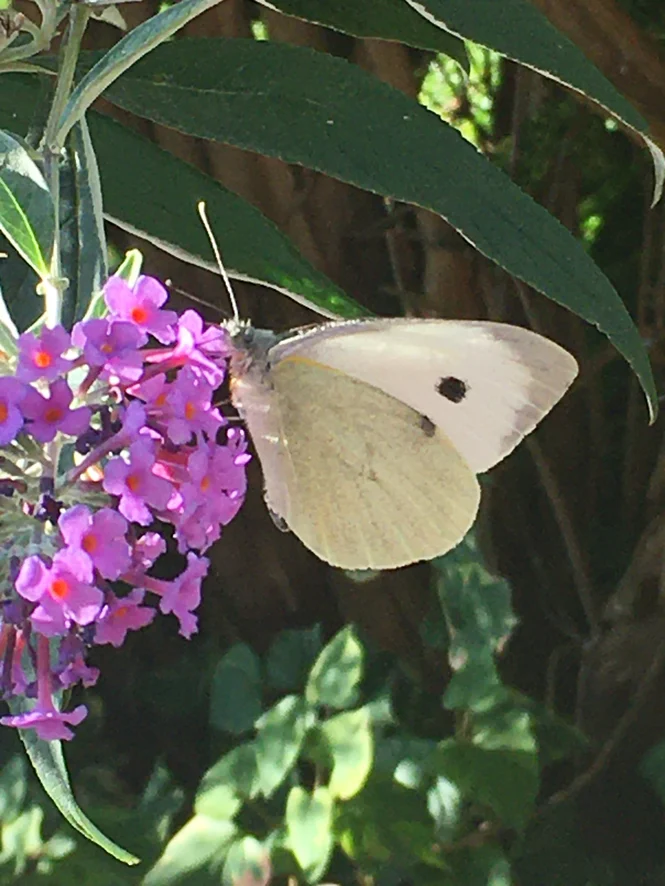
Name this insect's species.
Pieris brassicae
